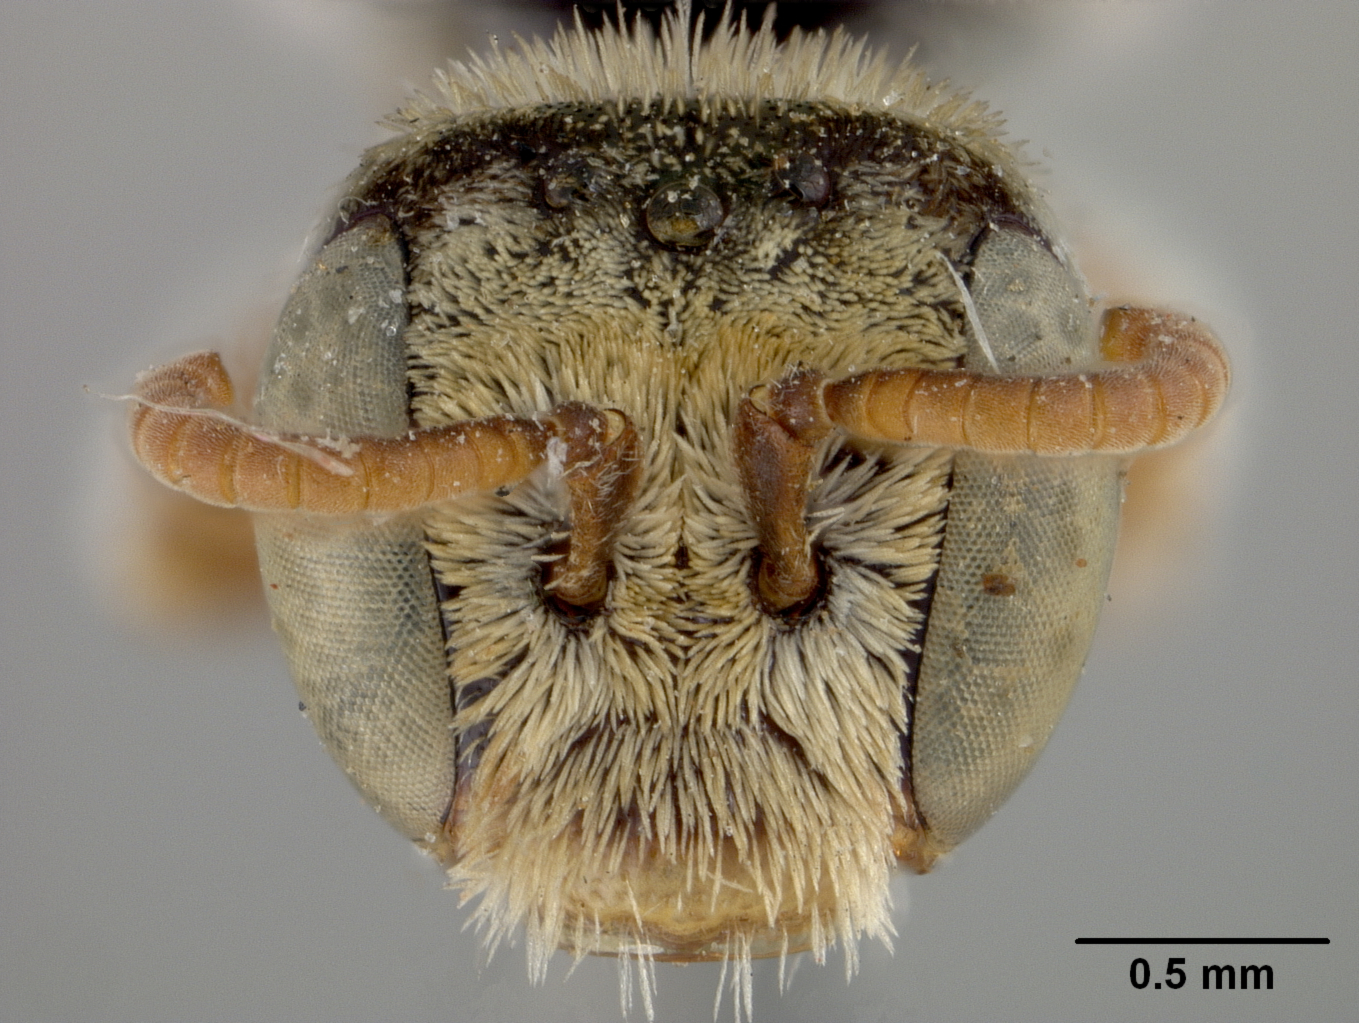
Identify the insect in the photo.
Zacesta rufipes
